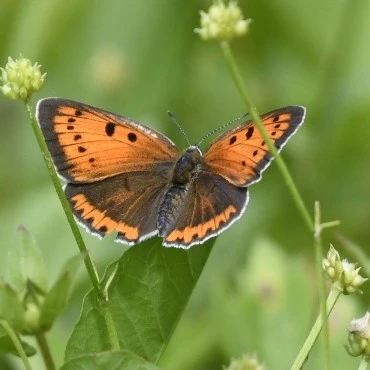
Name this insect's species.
Lycaena dispar
